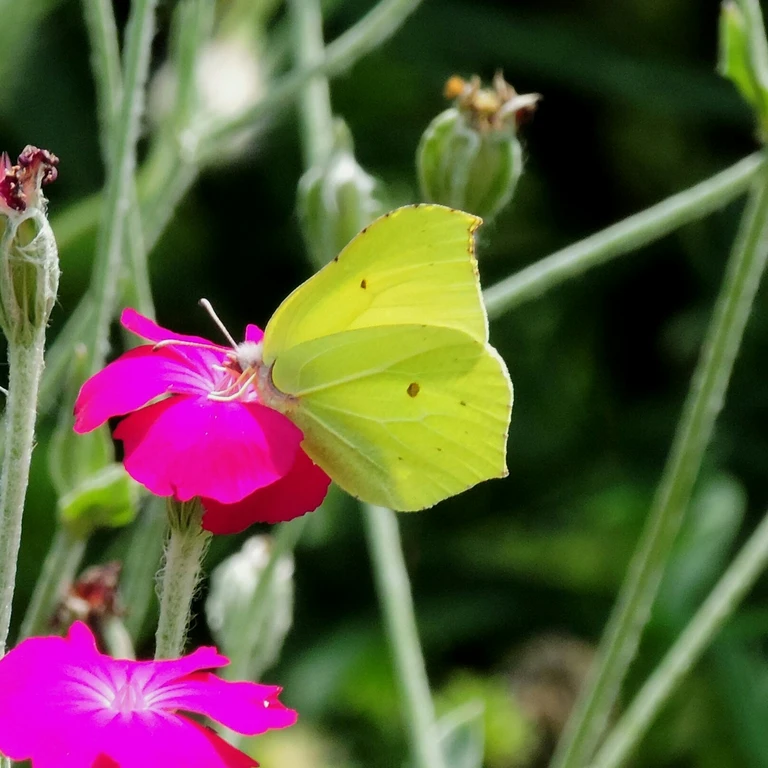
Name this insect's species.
Gonepteryx rhamni
